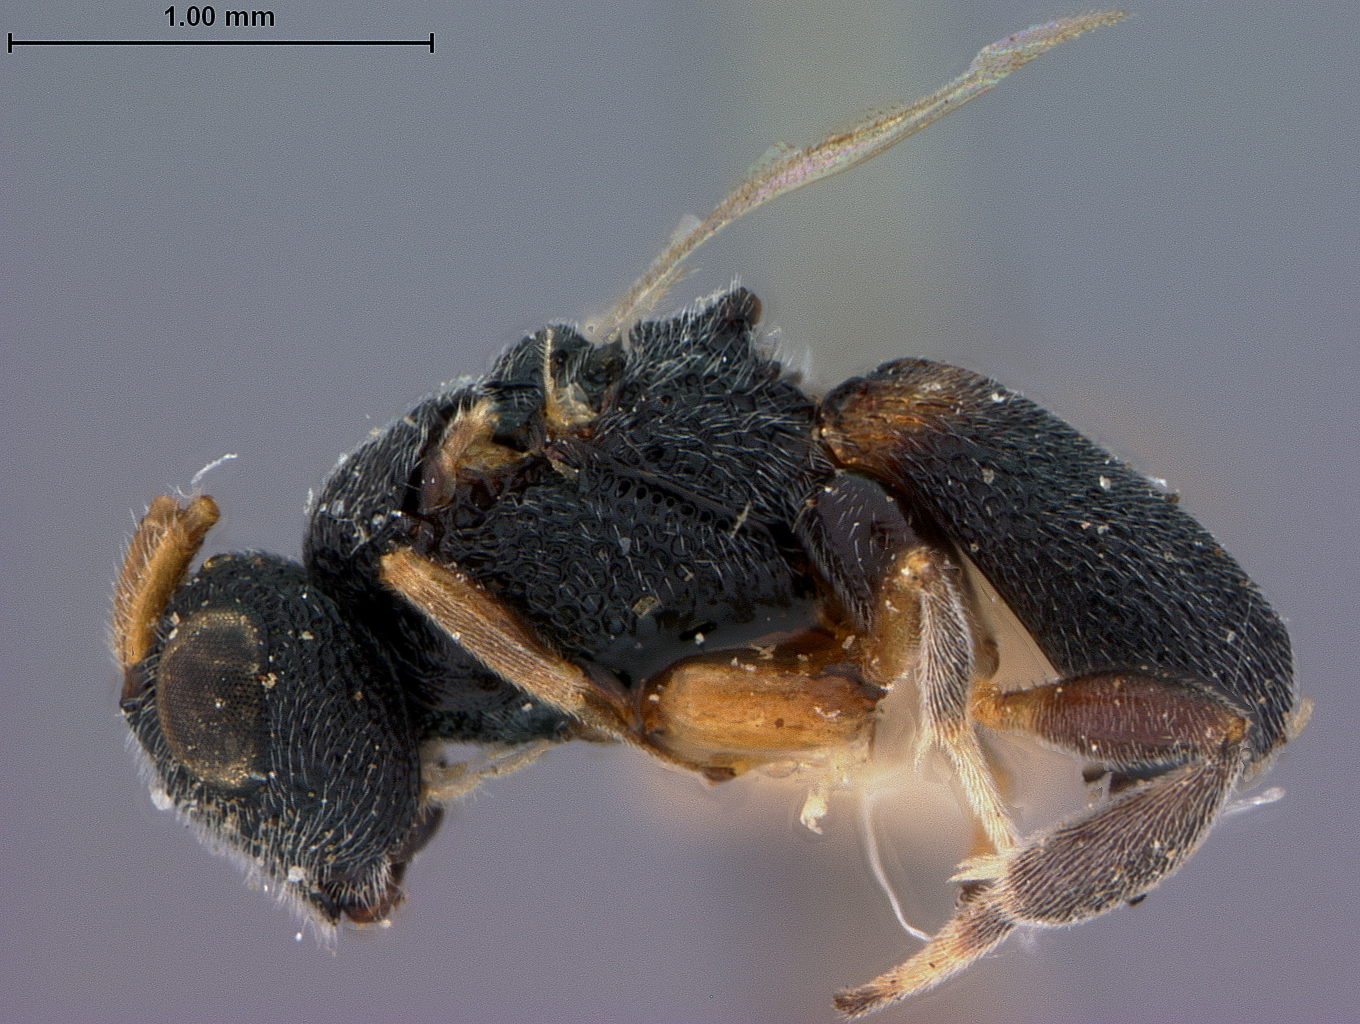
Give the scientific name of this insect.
Ascogaster luzonensis
